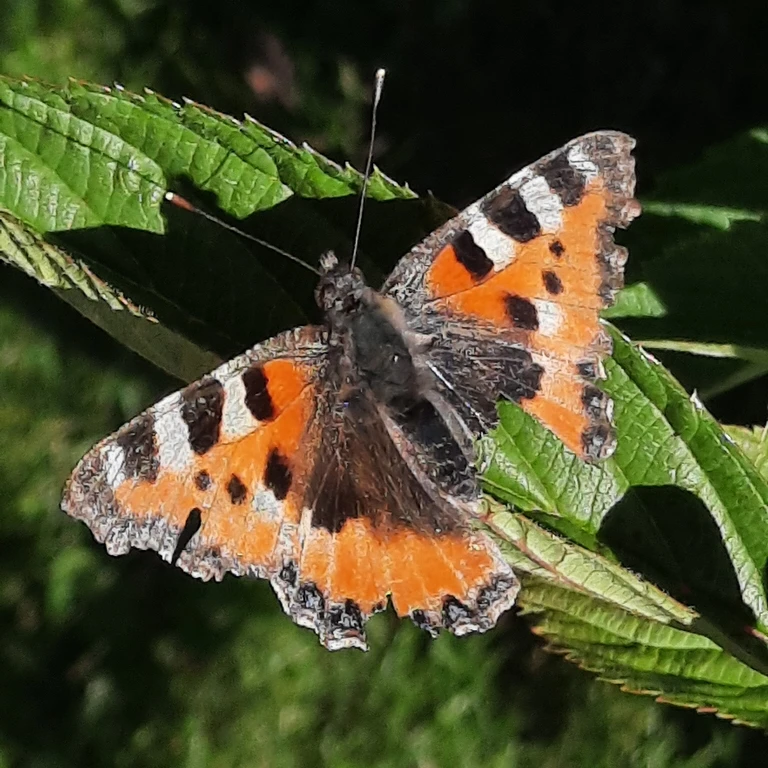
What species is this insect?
Aglais urticae
